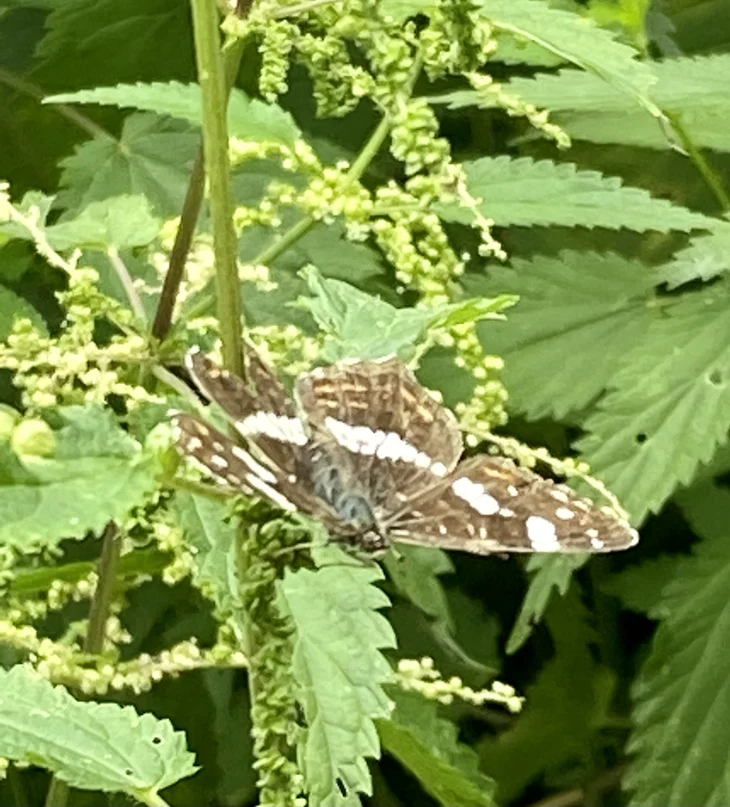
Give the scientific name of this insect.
Araschnia levana
